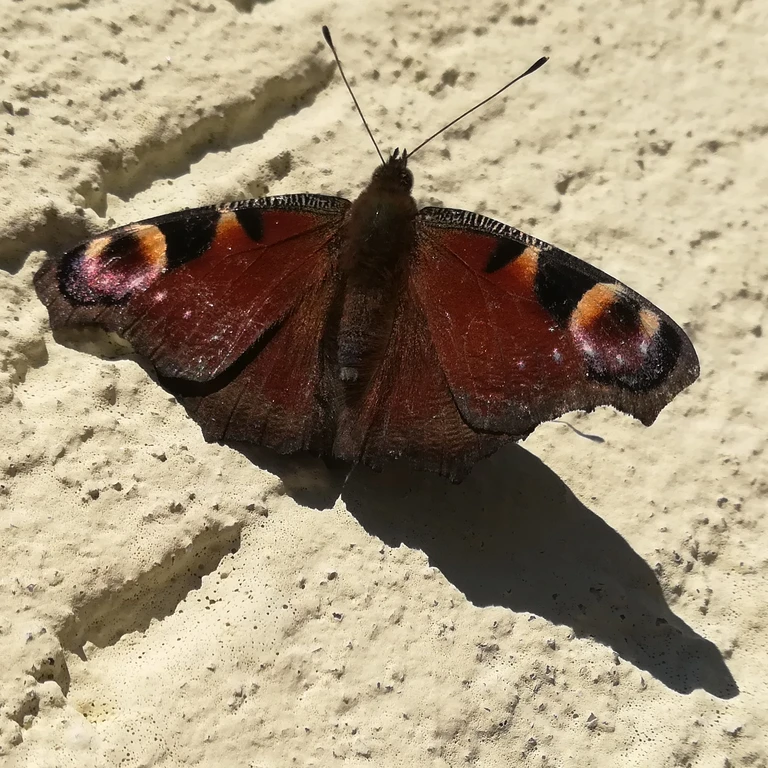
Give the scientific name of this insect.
Aglais io
